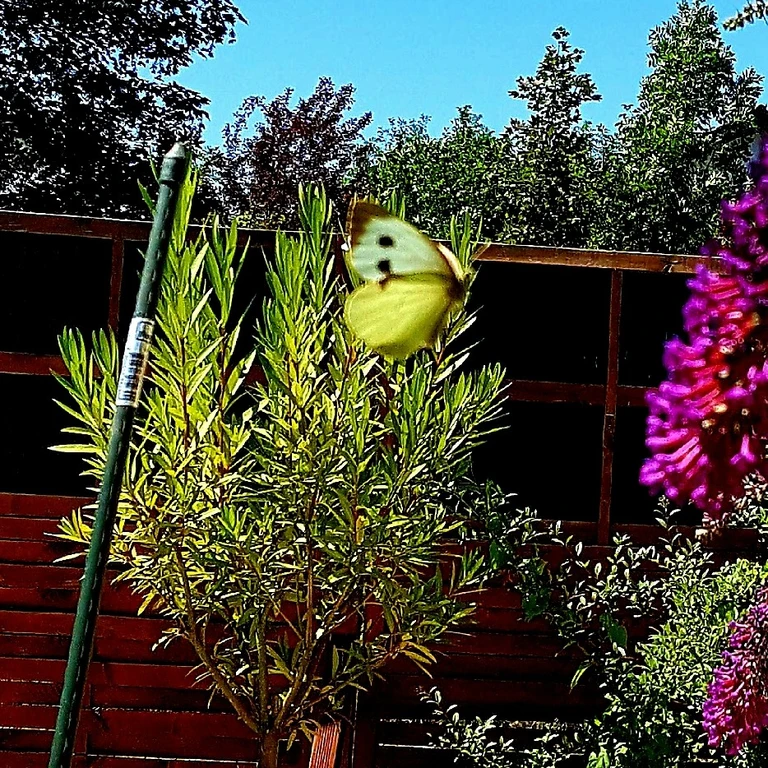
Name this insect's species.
Pieris brassicae
